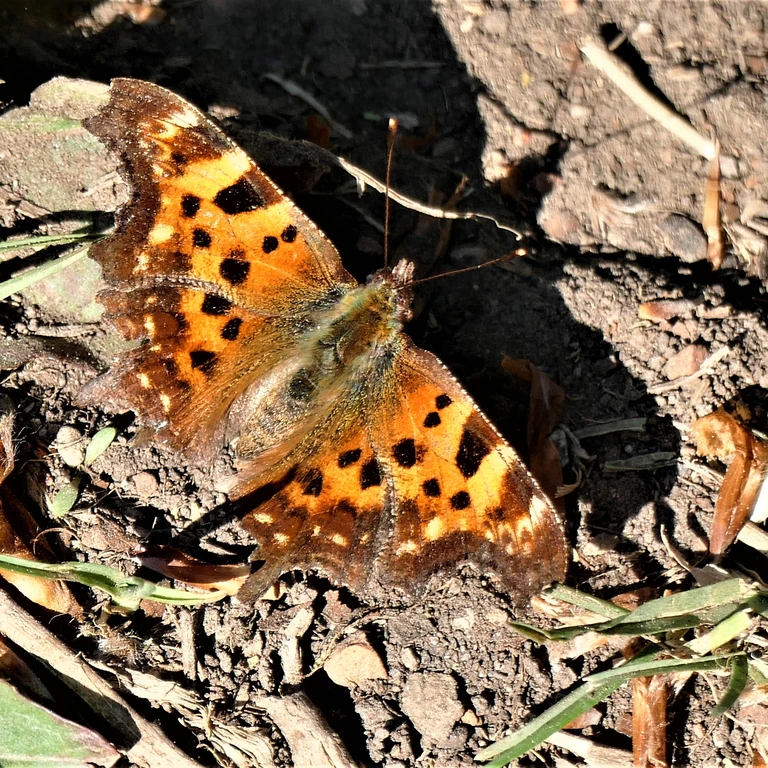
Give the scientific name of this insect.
Polygonia c-album
